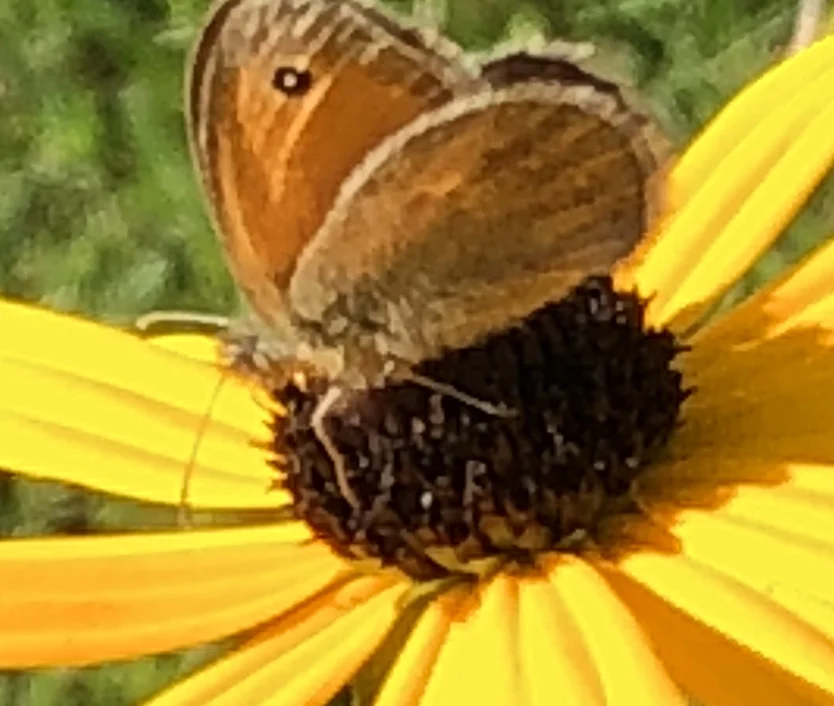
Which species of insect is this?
Coenonympha pamphilus
